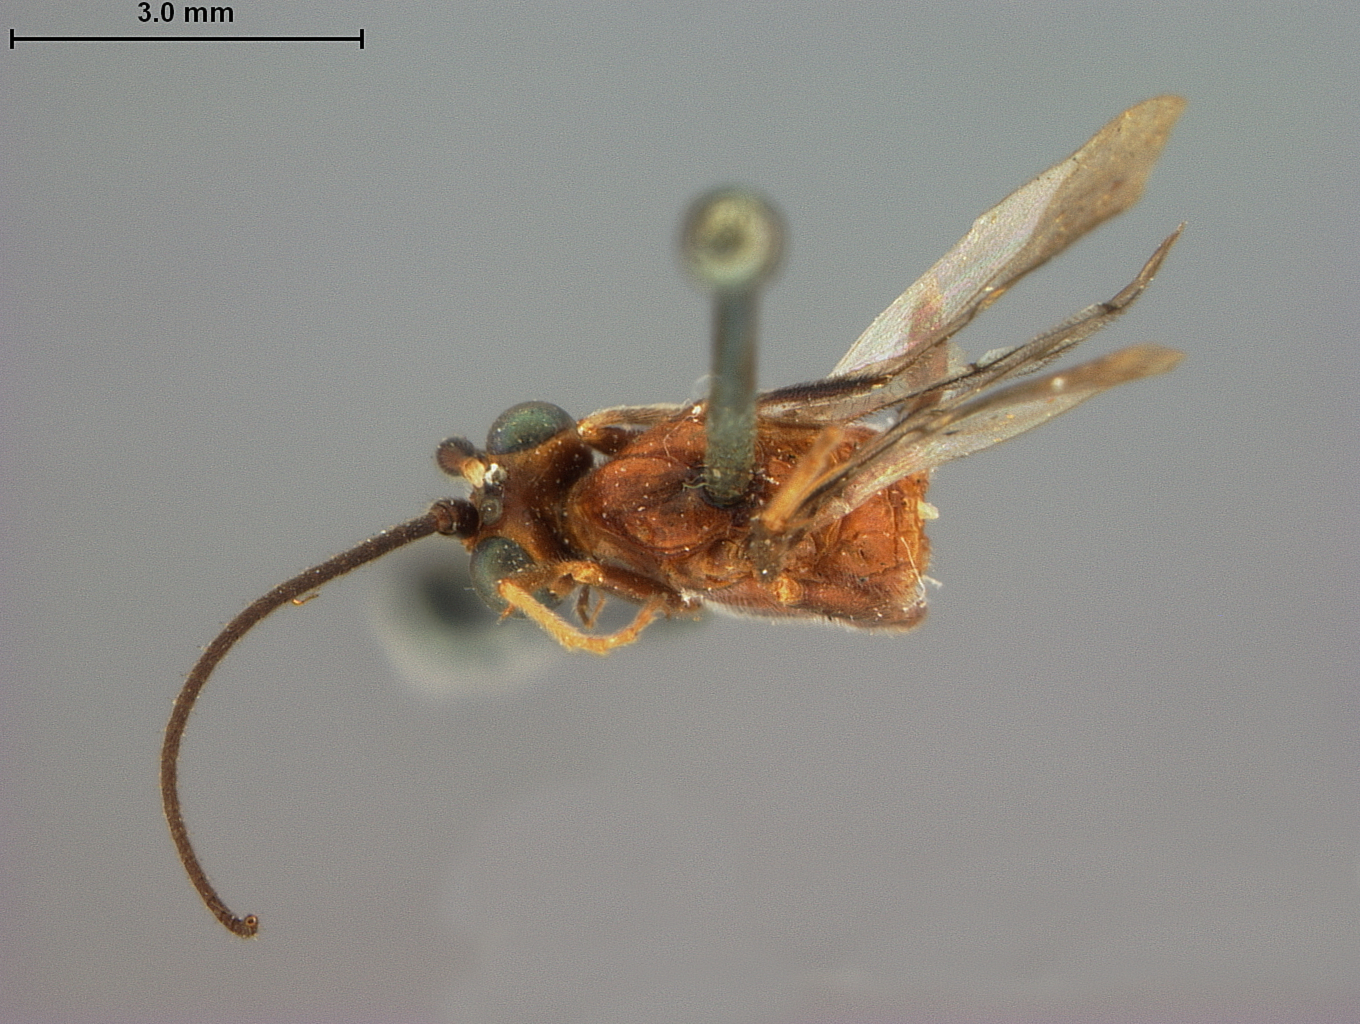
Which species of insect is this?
Zelomorpha arizonensis
